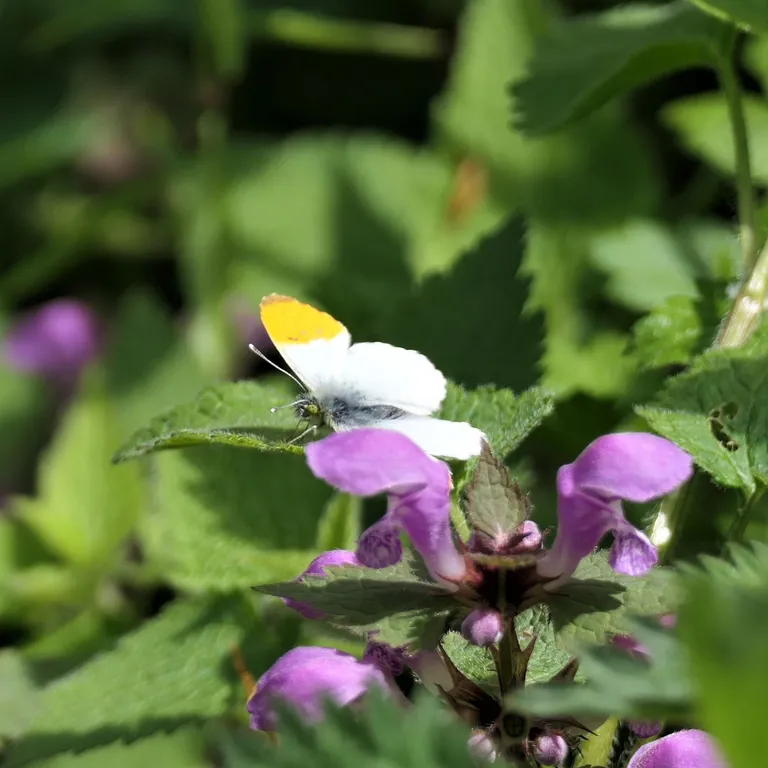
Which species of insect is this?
Anthocharis cardamines
